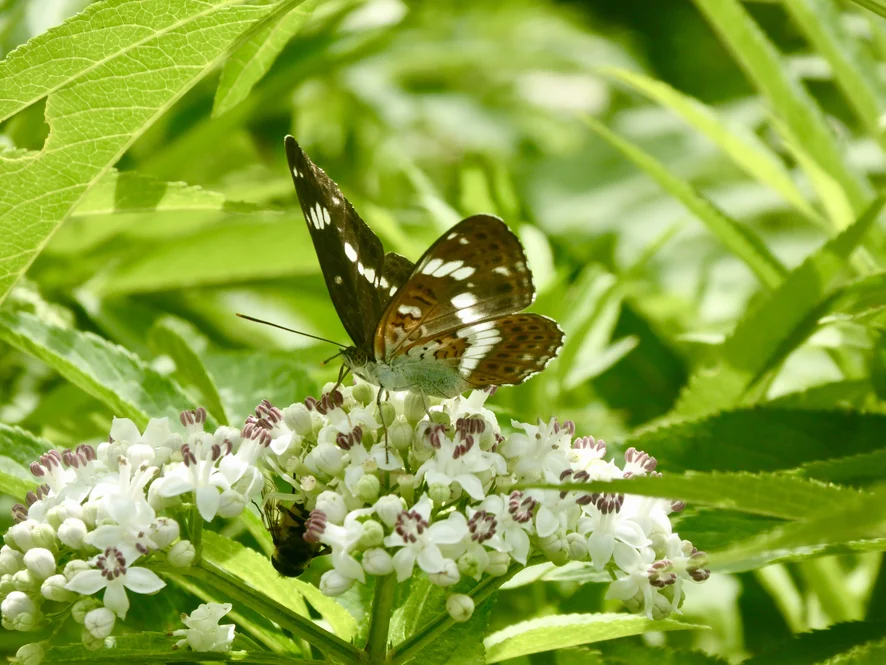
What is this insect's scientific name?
Limenitis camilla (also Ladoga camilla)
